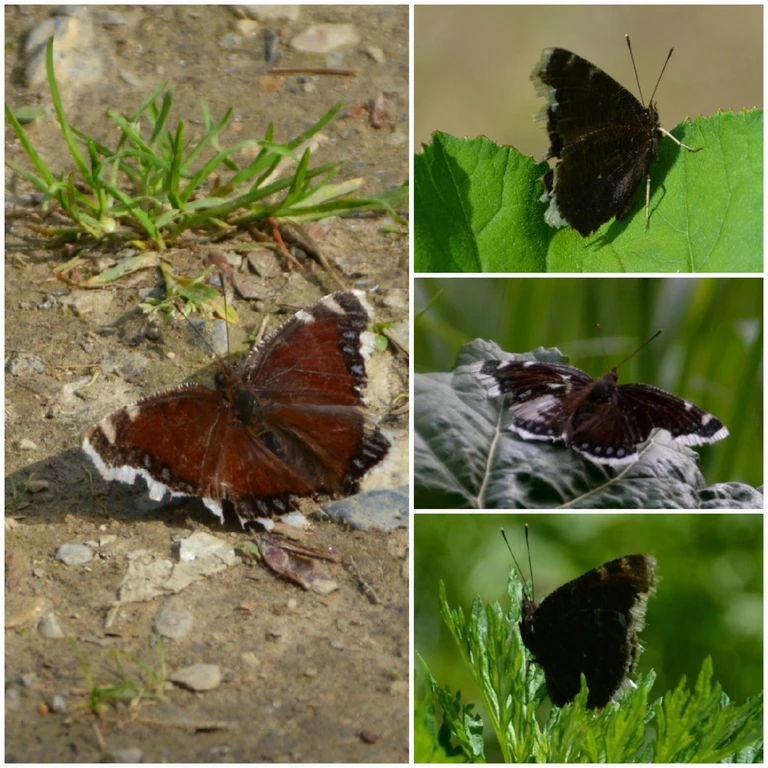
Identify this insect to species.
Nymphalis antiopa
